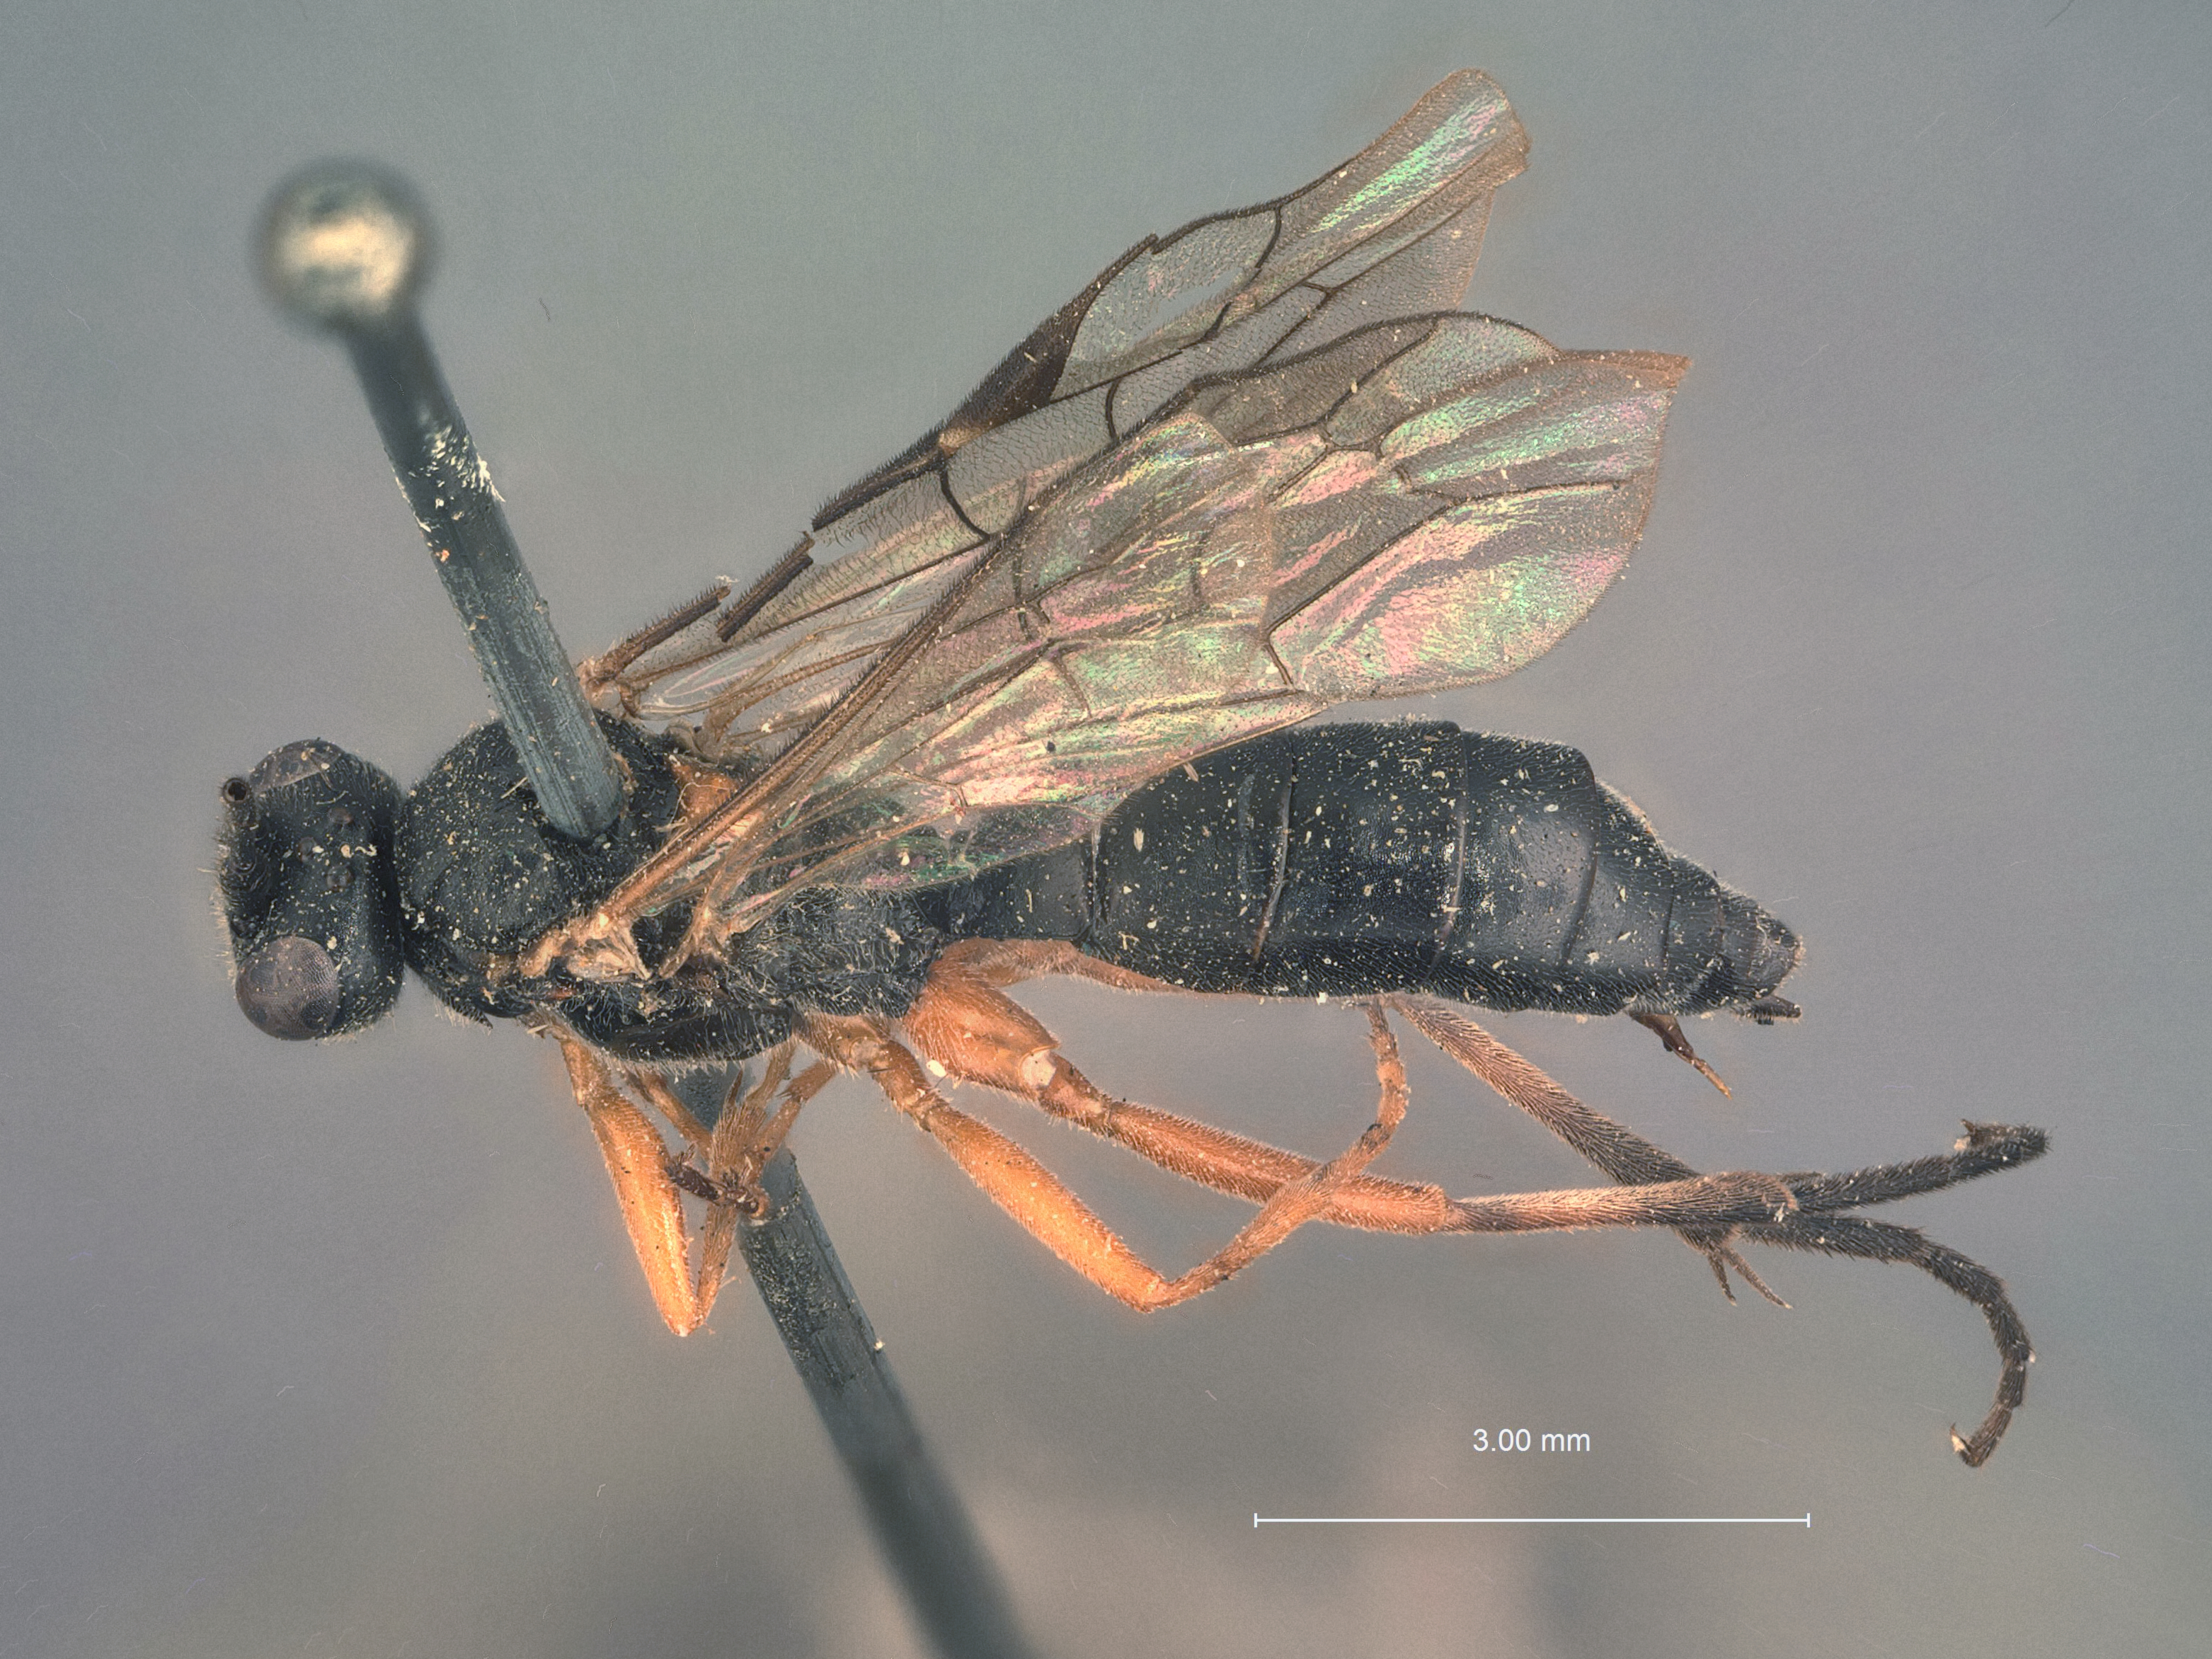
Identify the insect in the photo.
Polyterus sexcarinatus
